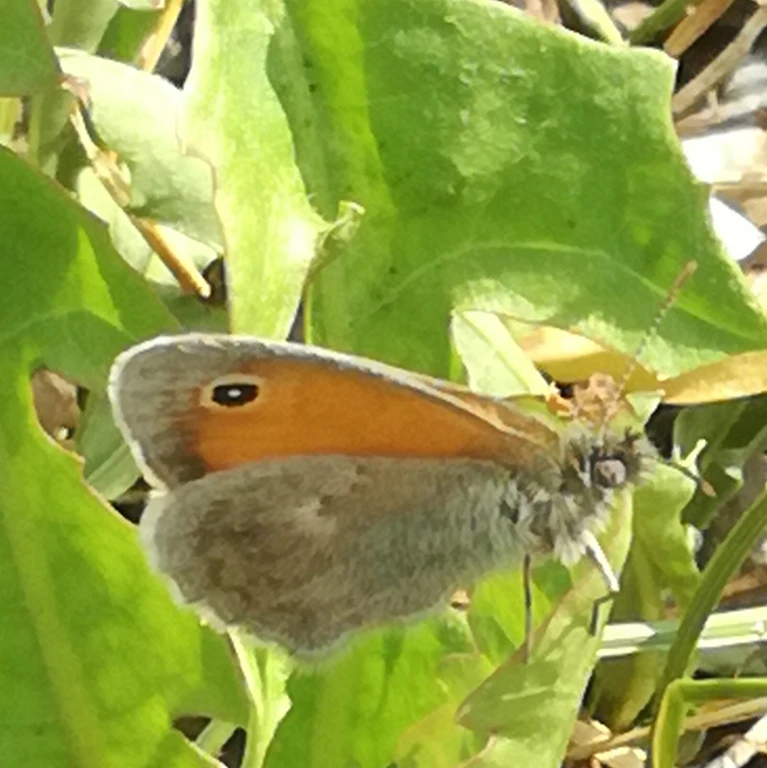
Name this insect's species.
Coenonympha pamphilus
